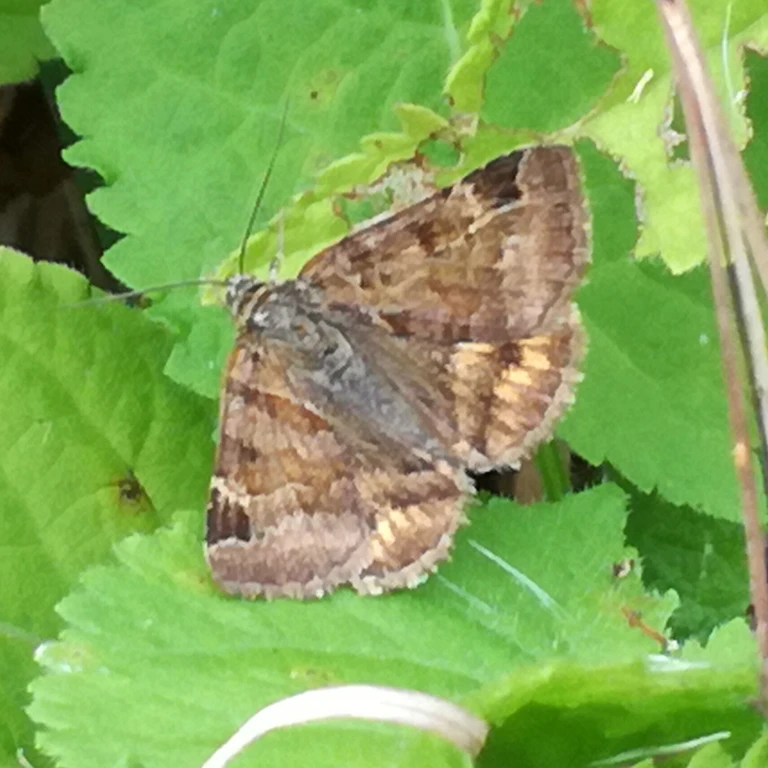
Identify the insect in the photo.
Euclidia glyphica
